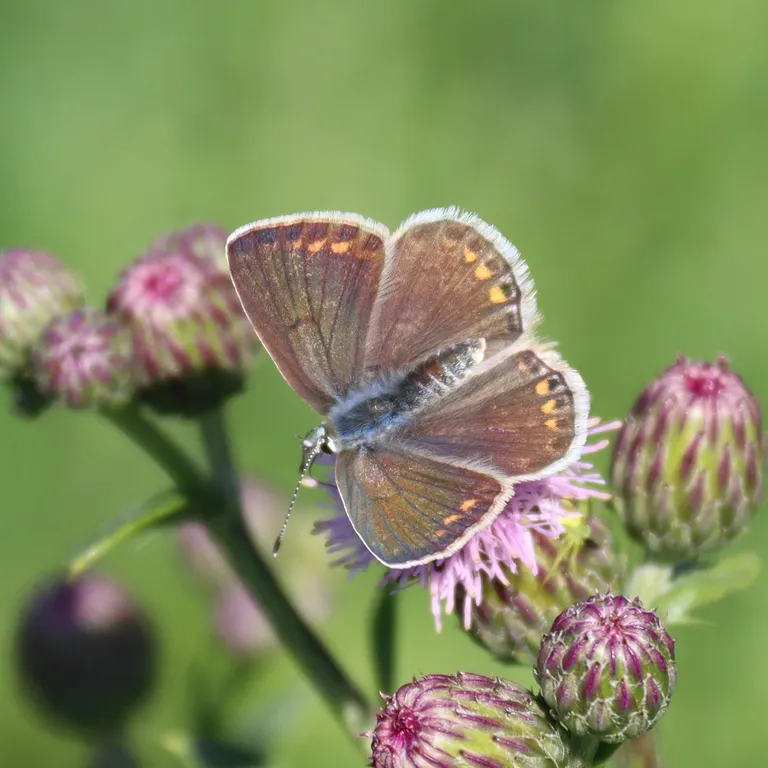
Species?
Polyommatus icarus
